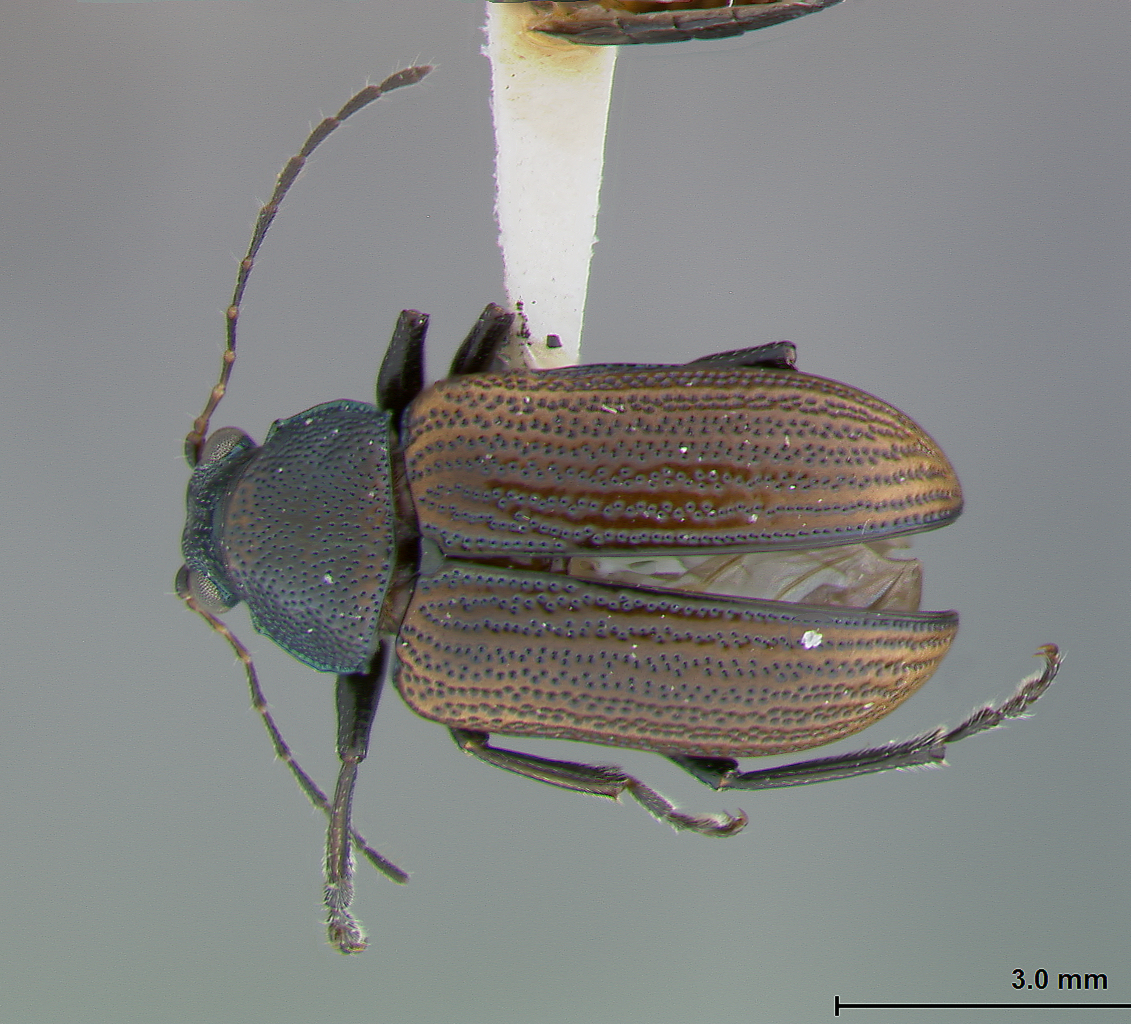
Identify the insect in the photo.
Colaspis melaina
